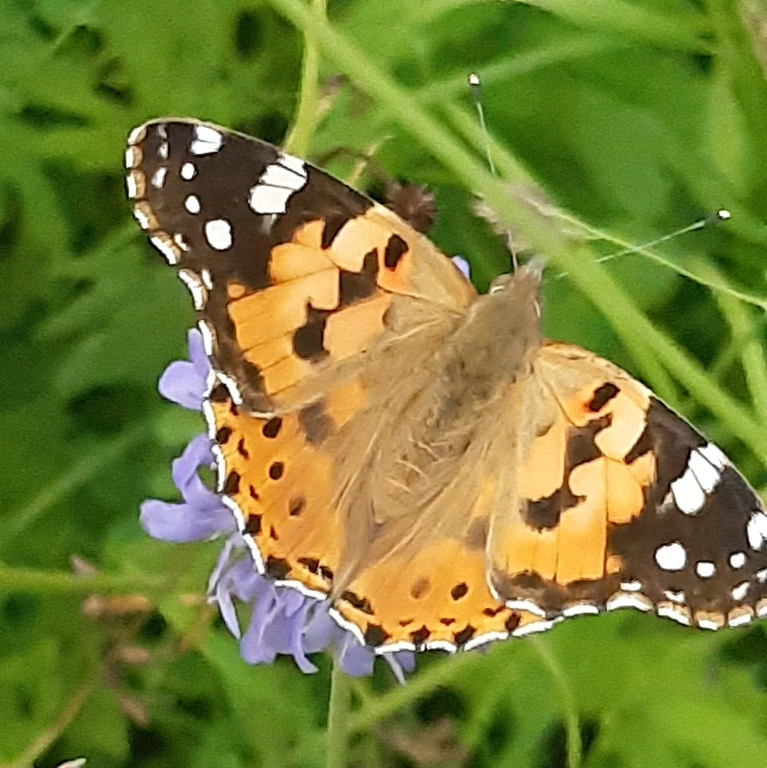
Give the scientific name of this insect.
Vanessa cardui
